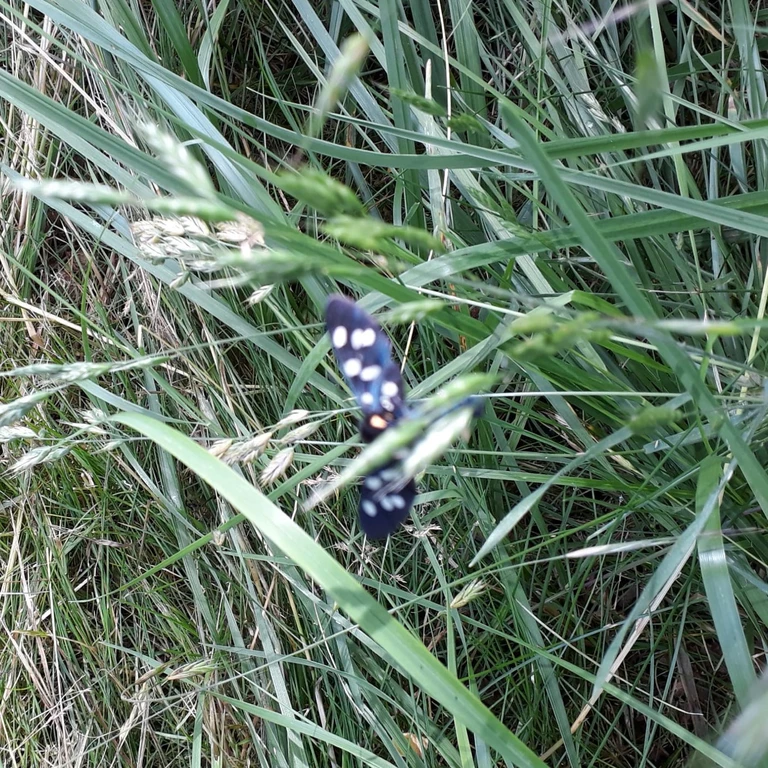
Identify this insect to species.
Amata phegea
